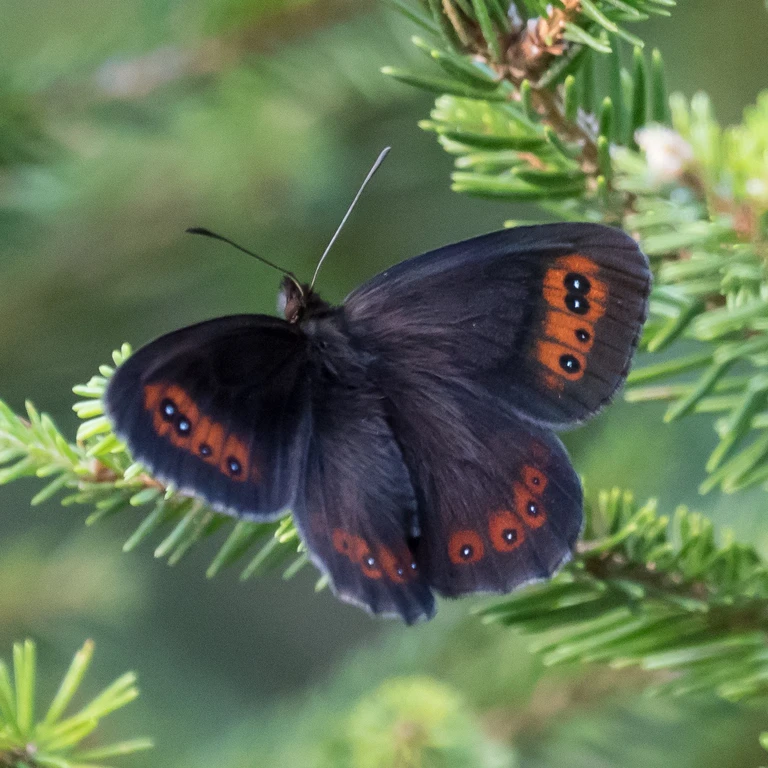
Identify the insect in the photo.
Erebia aethiops
